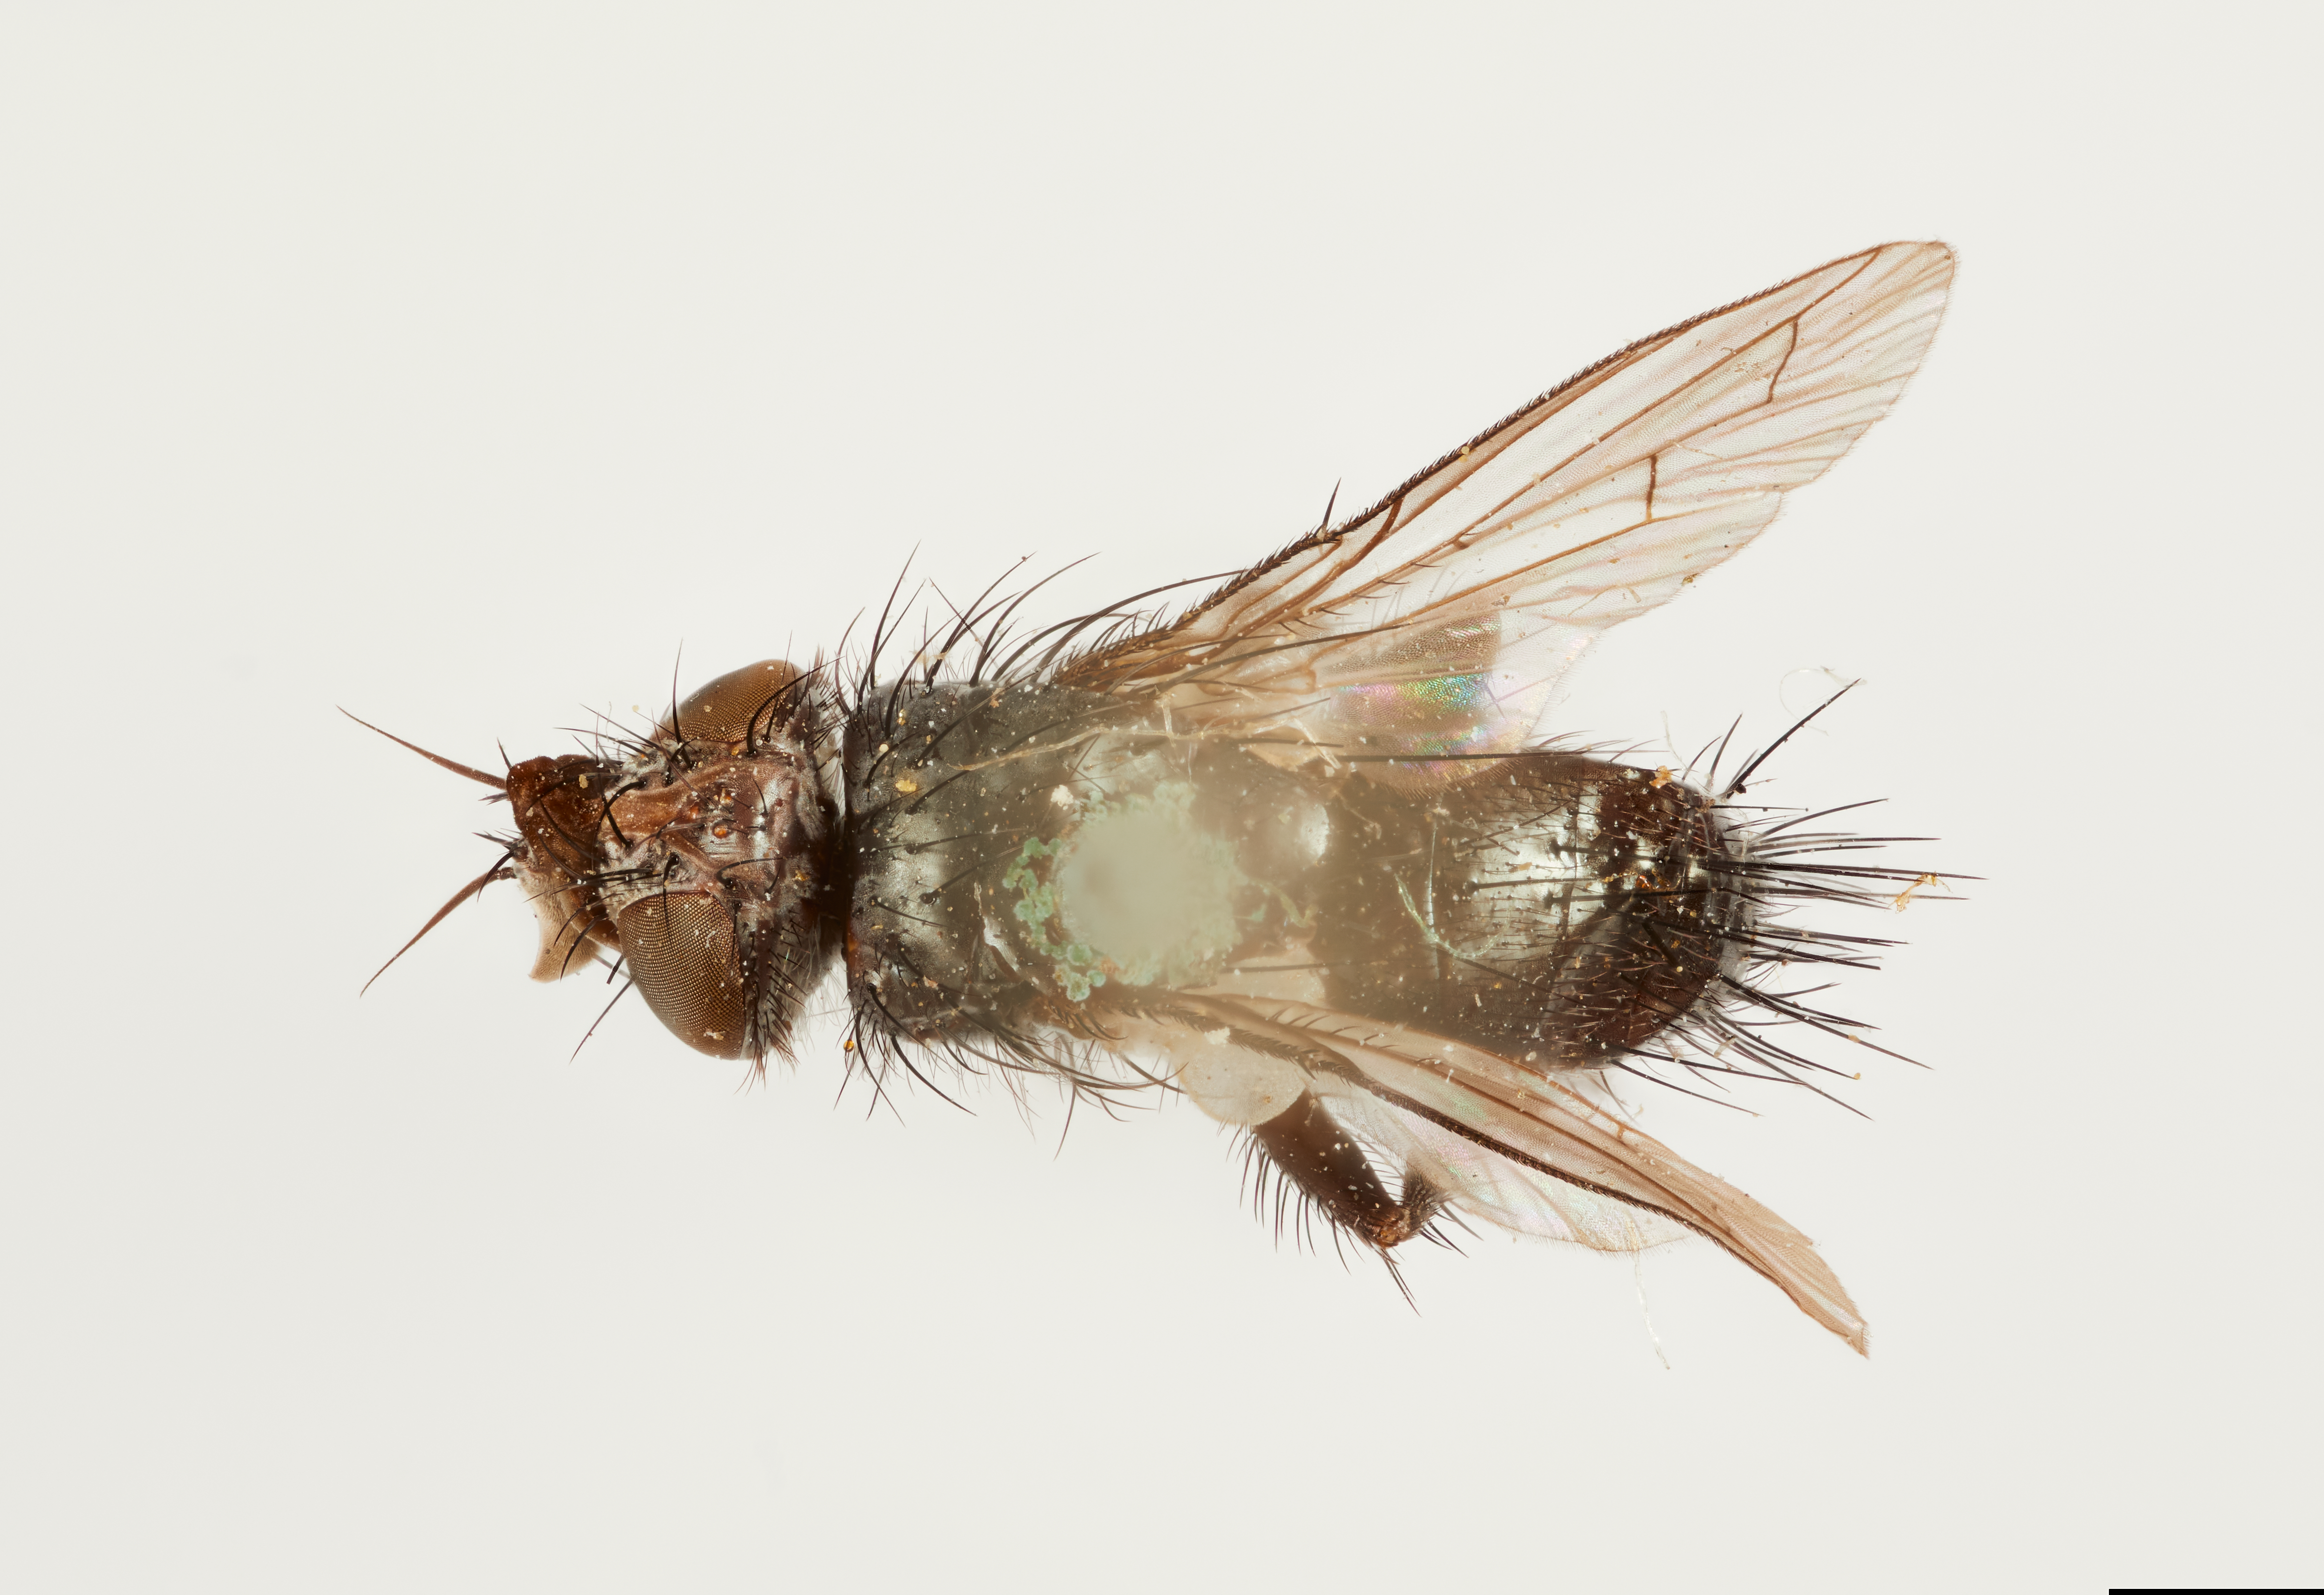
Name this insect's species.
Polideosoma rohweri
